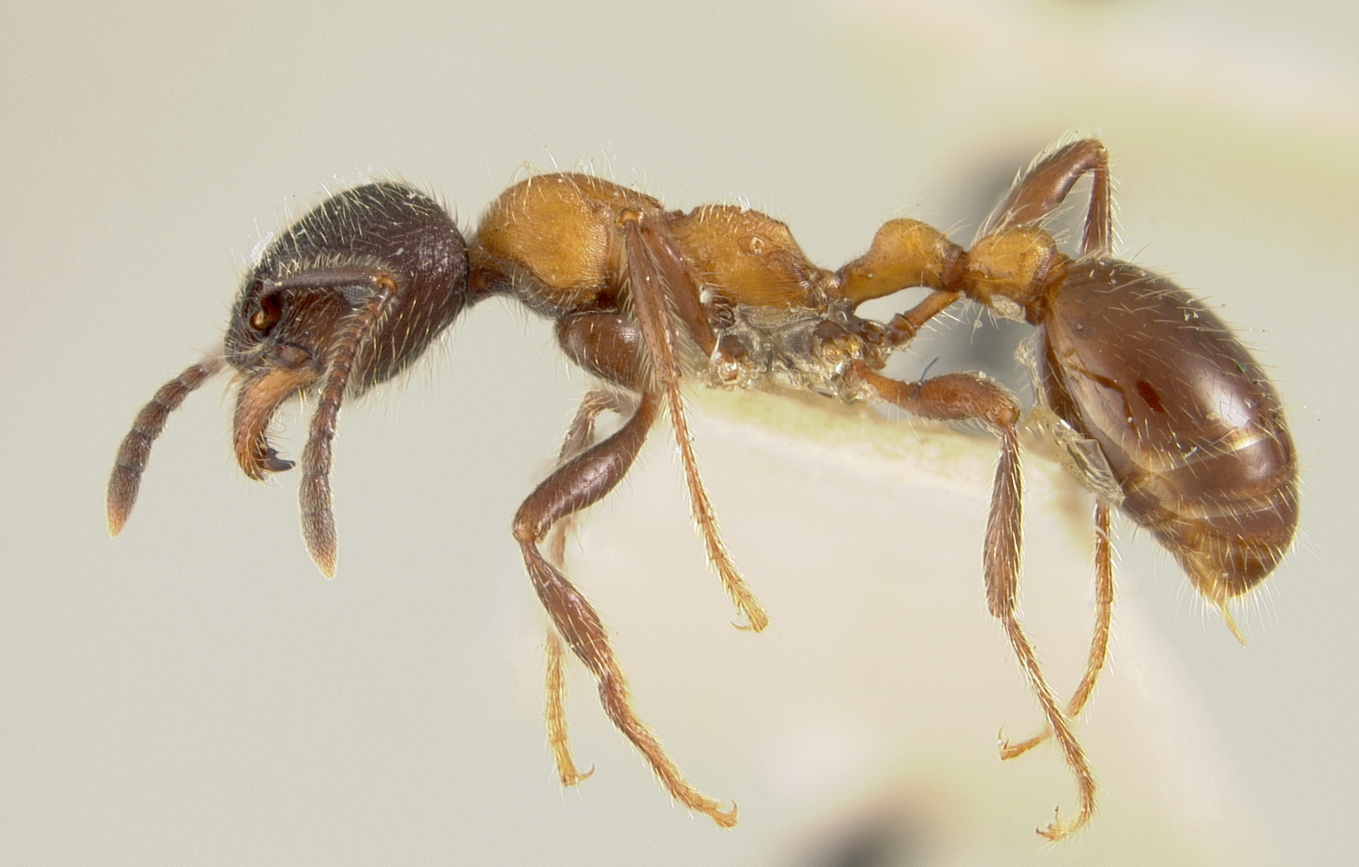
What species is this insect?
Myrmica parasitica
